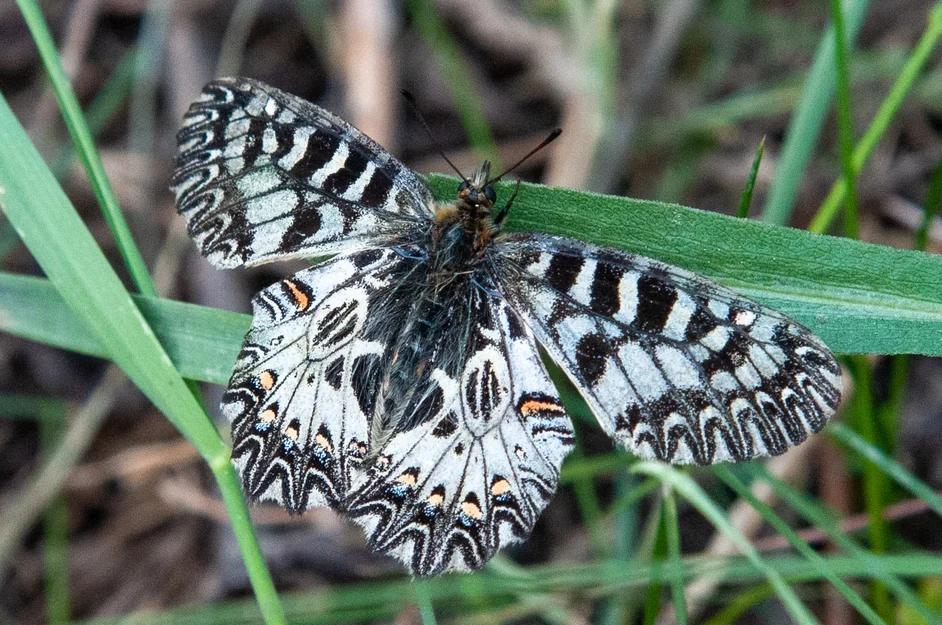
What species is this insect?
Zerynthia polyxena
